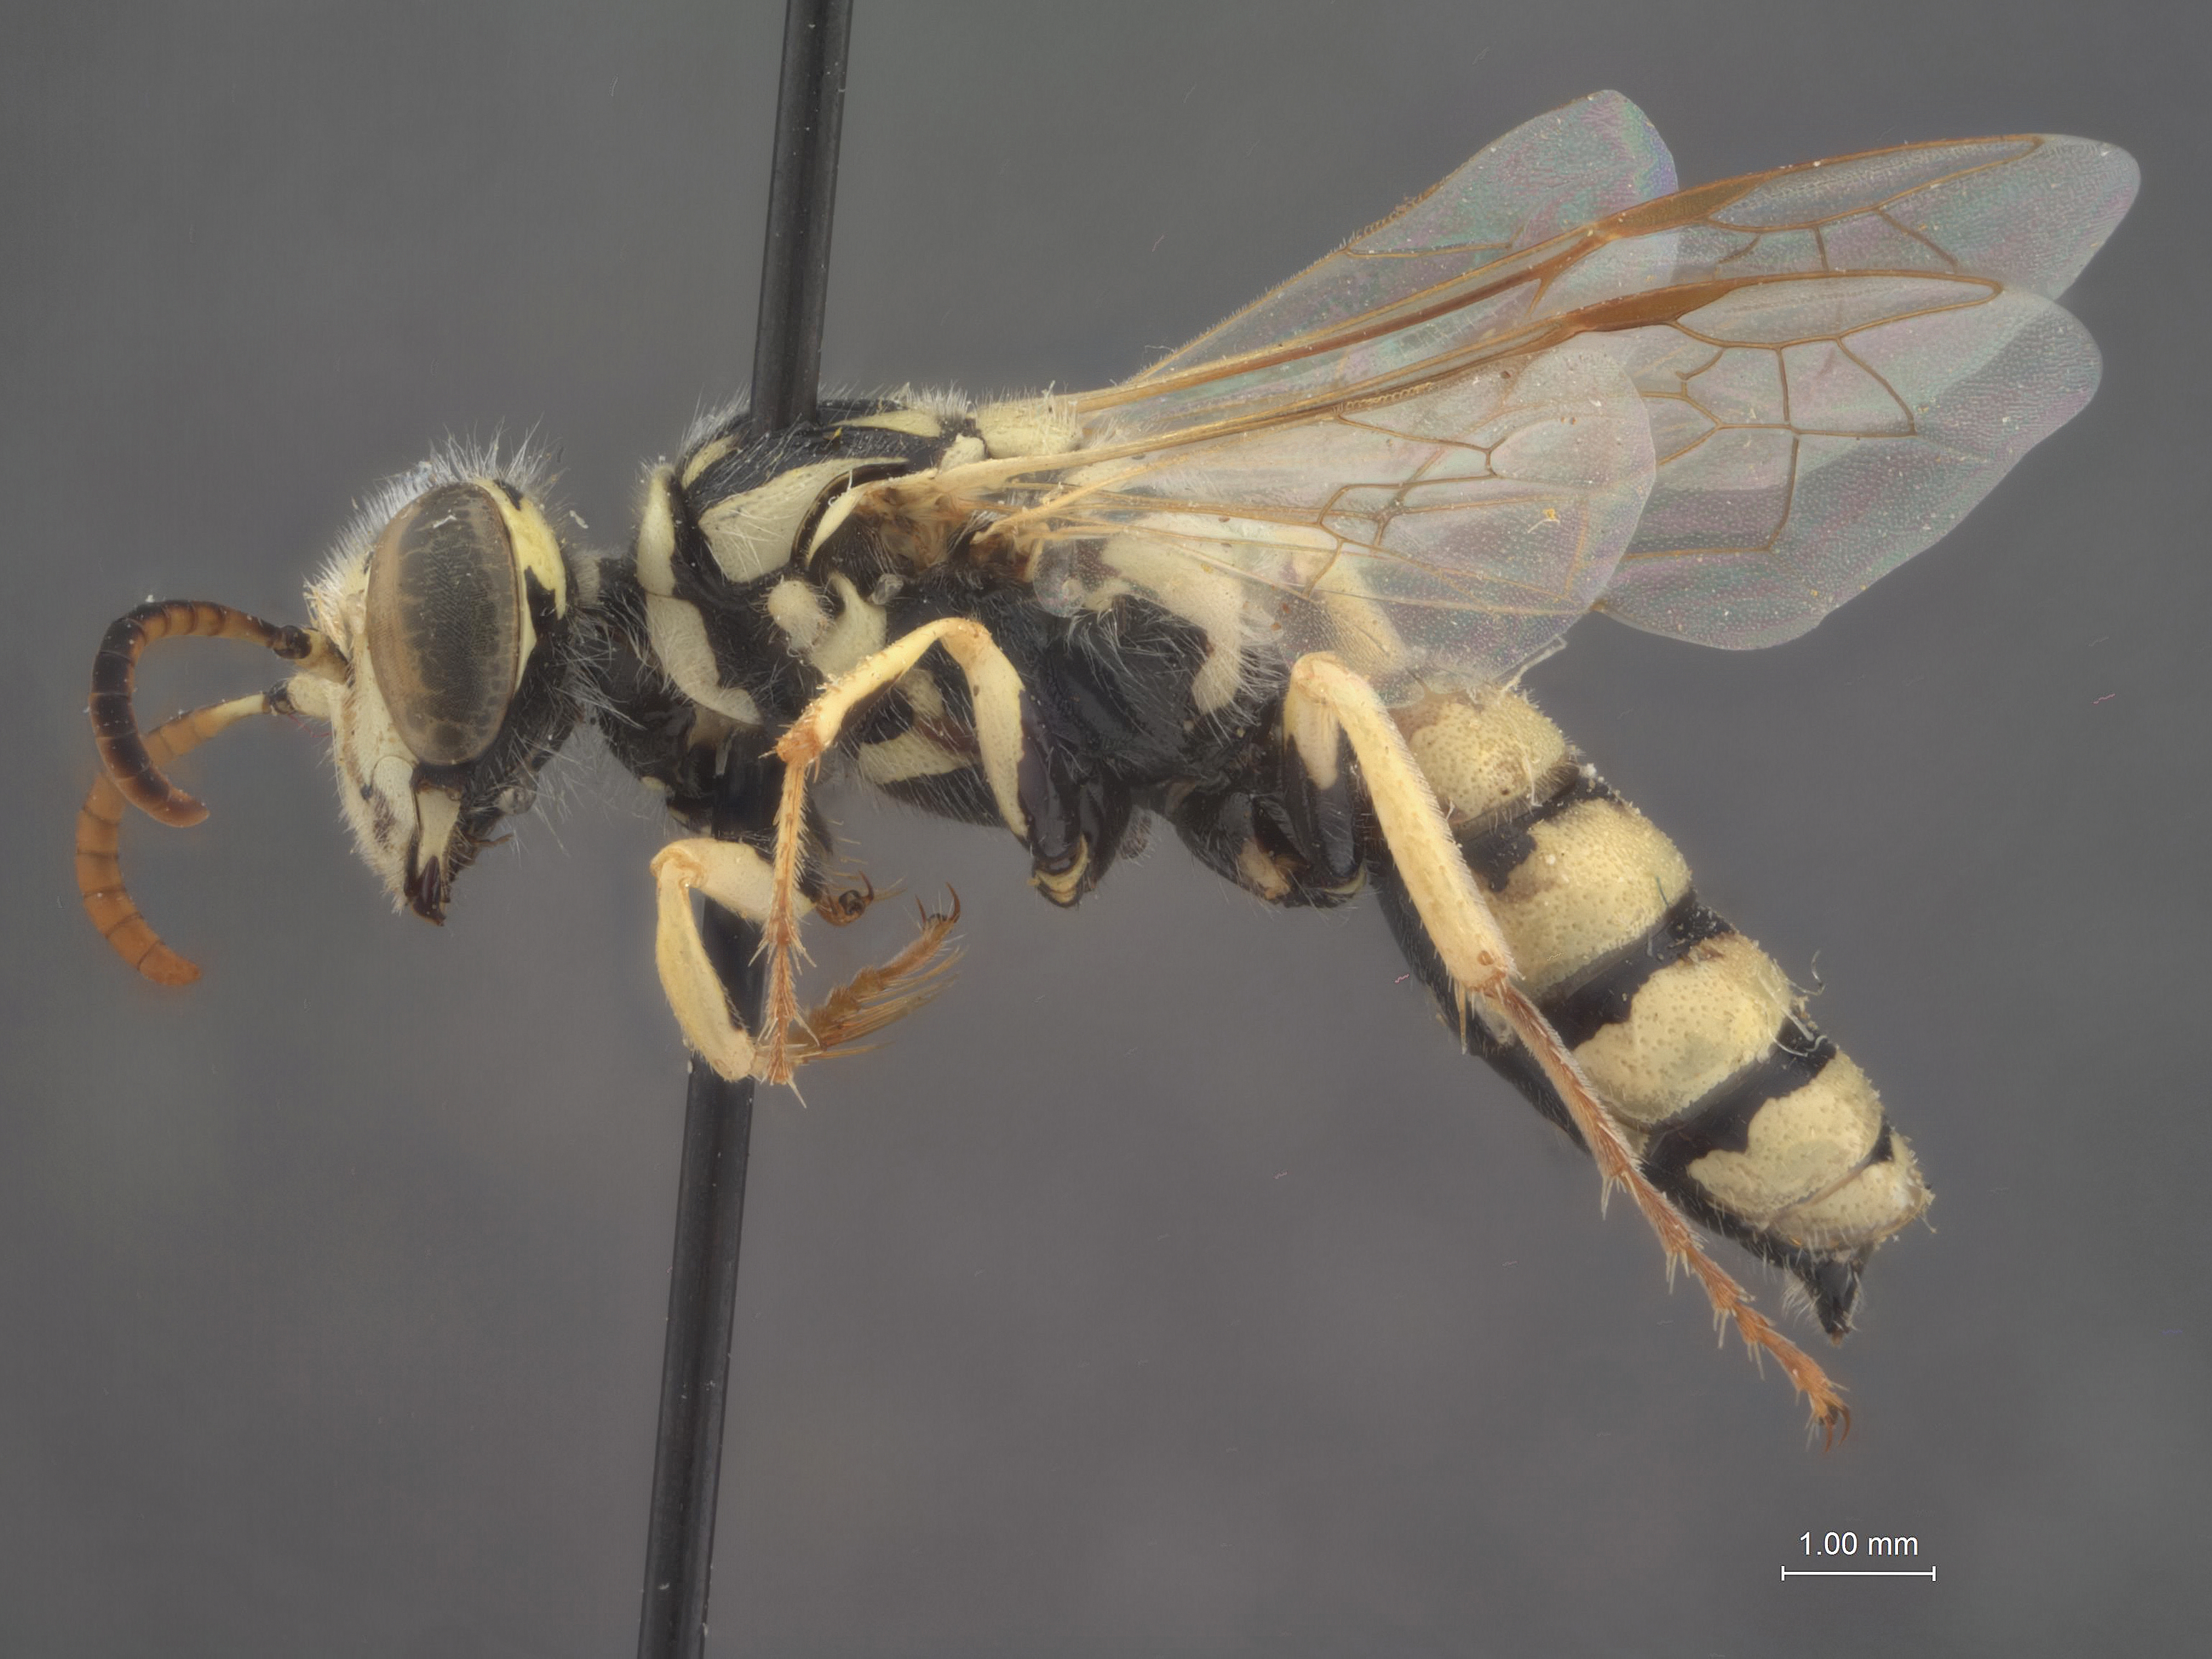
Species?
Philanthus albopilosus
